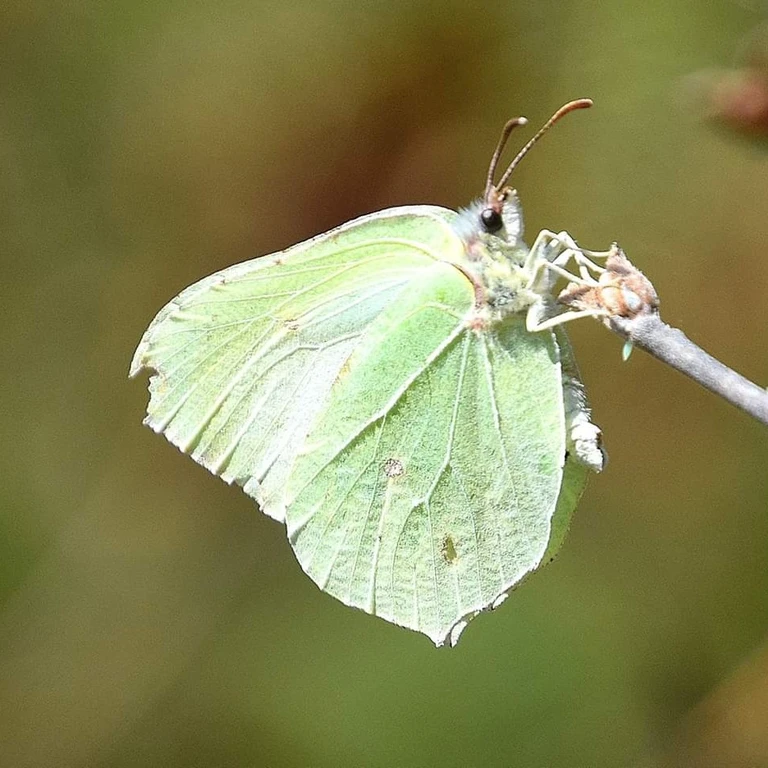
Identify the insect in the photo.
Gonepteryx rhamni
